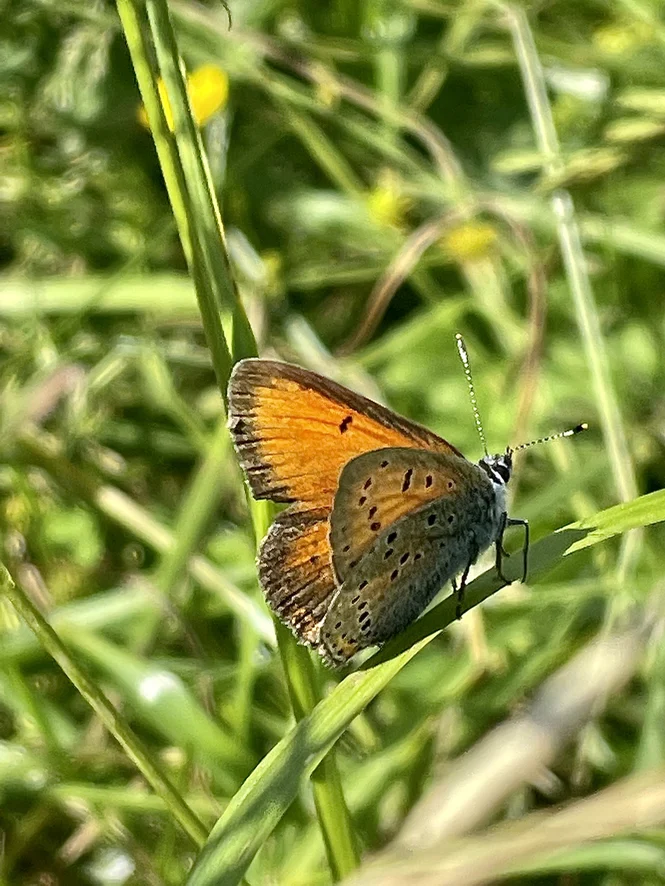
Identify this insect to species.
Lycaena hippothoe (also Palaeochrysophanus hippothoe)
